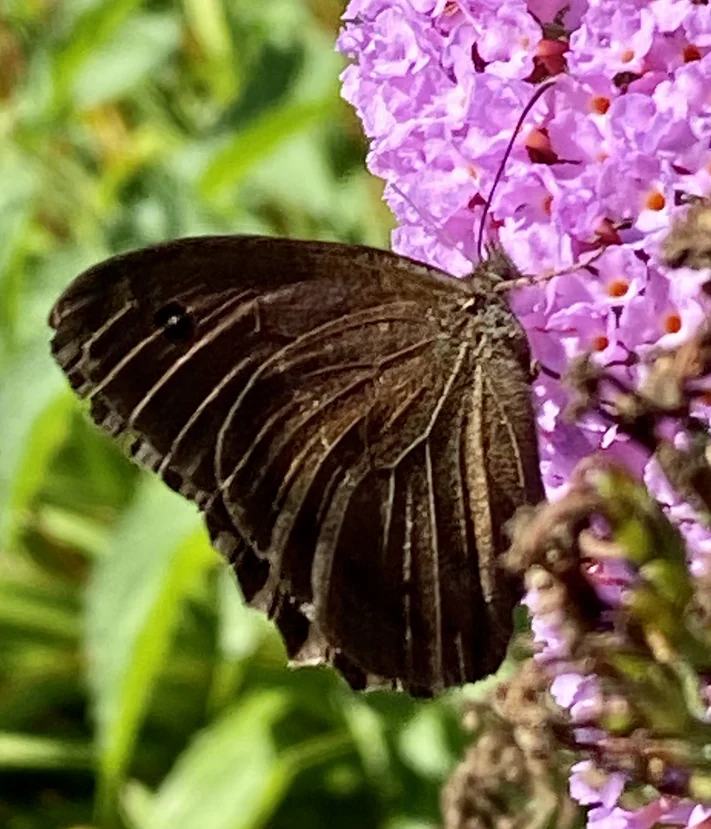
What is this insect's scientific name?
Minois dryas
